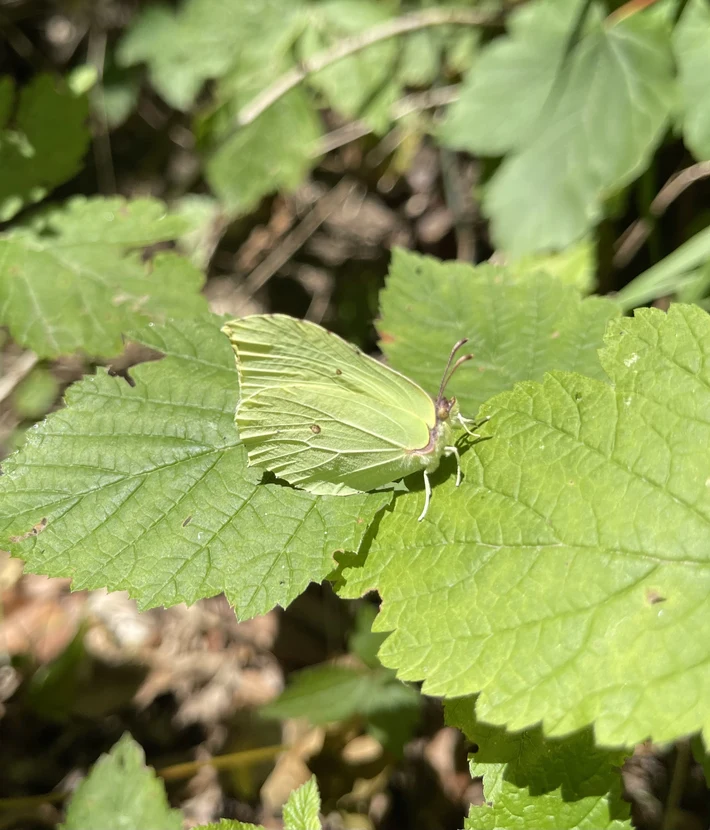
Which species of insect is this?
Gonepteryx rhamni
